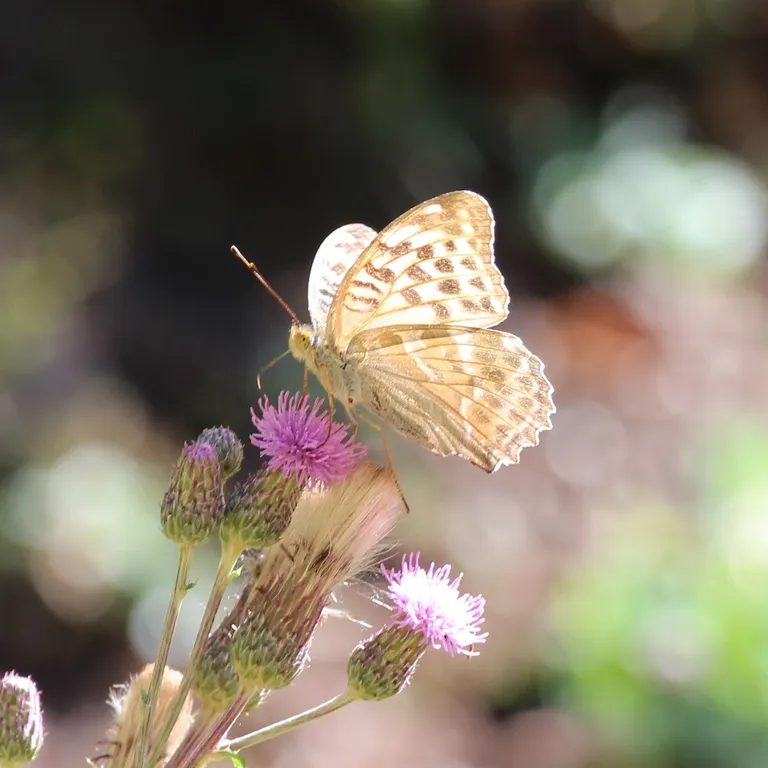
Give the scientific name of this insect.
Argynnis paphia
